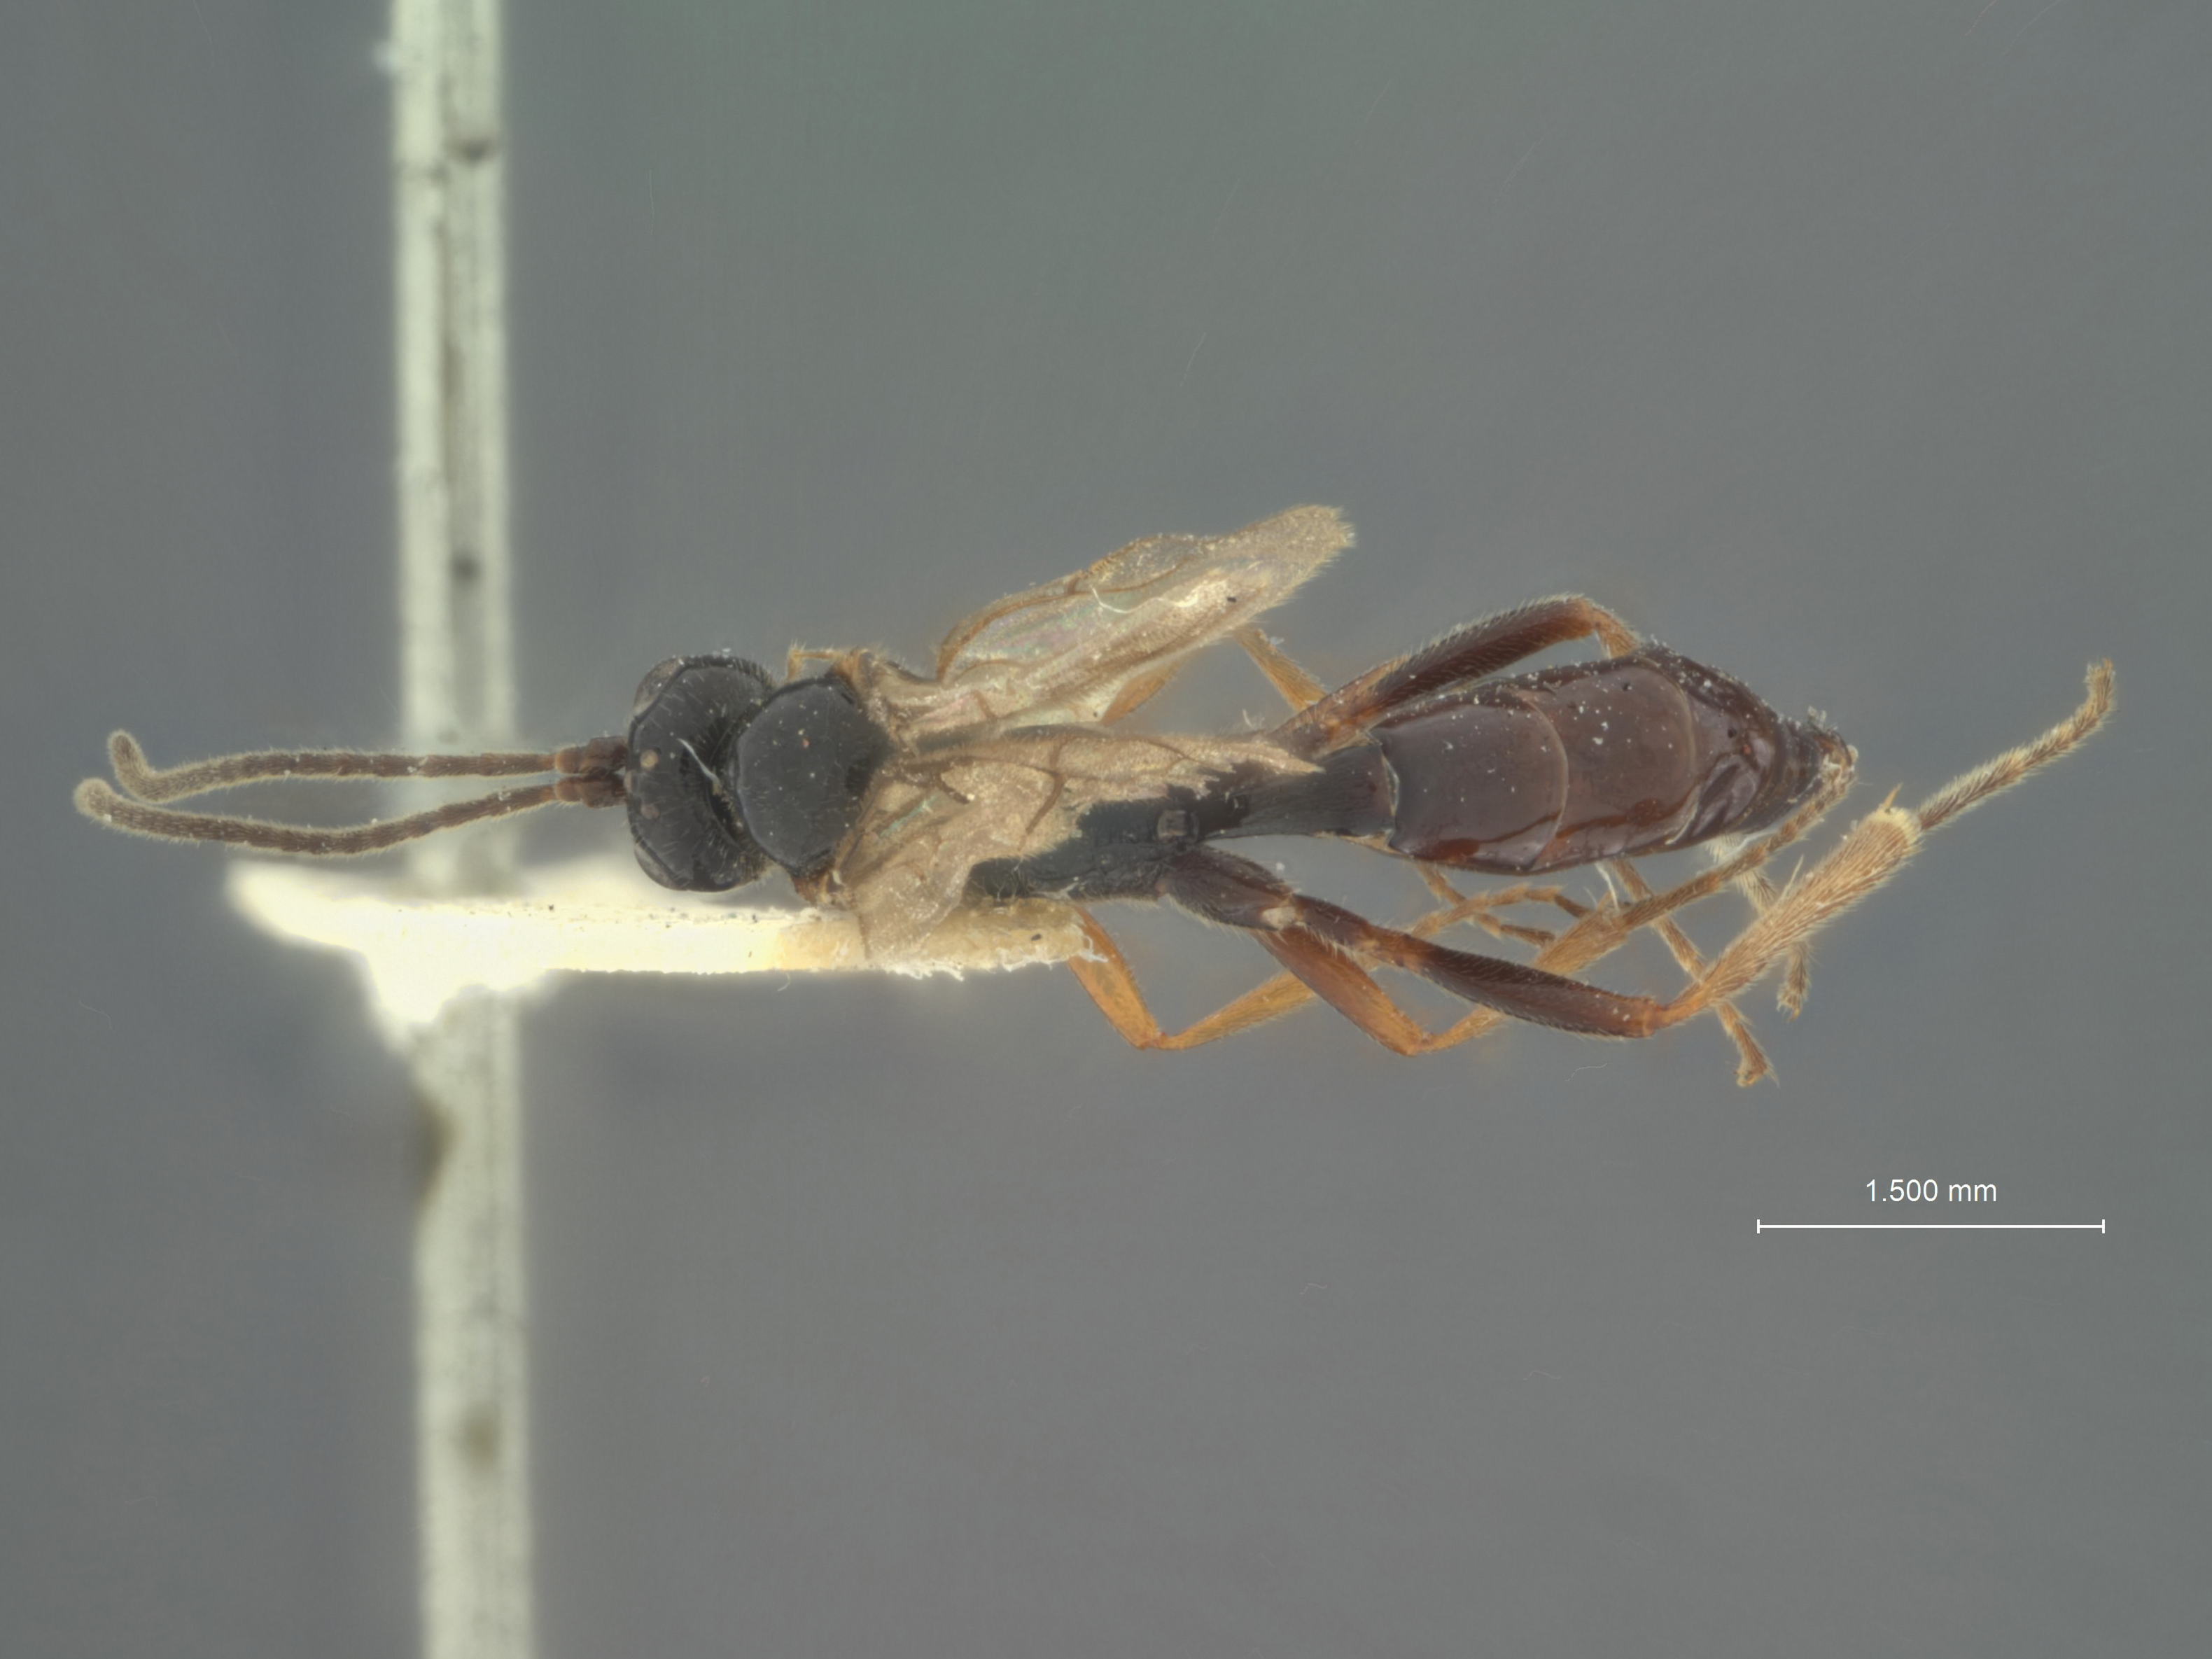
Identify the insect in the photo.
Exolytus niger
